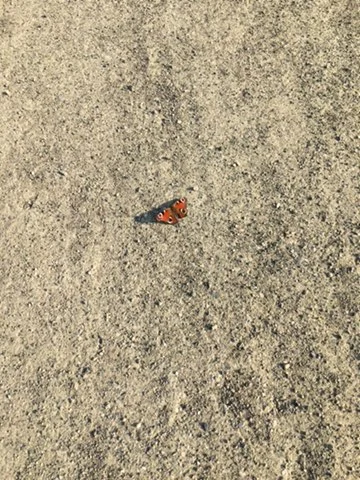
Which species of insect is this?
Aglais io
